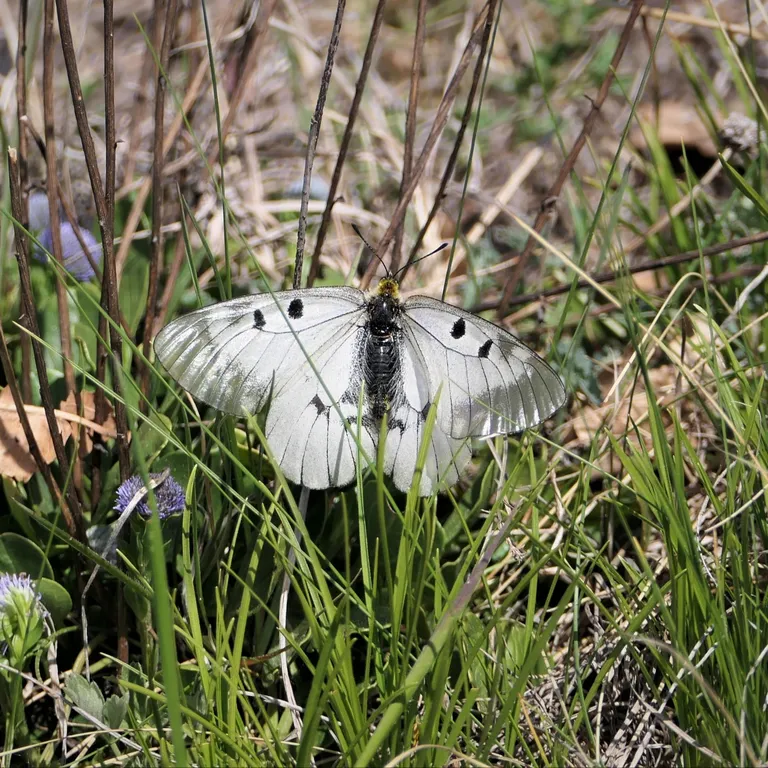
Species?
Parnassius mnemosyne
